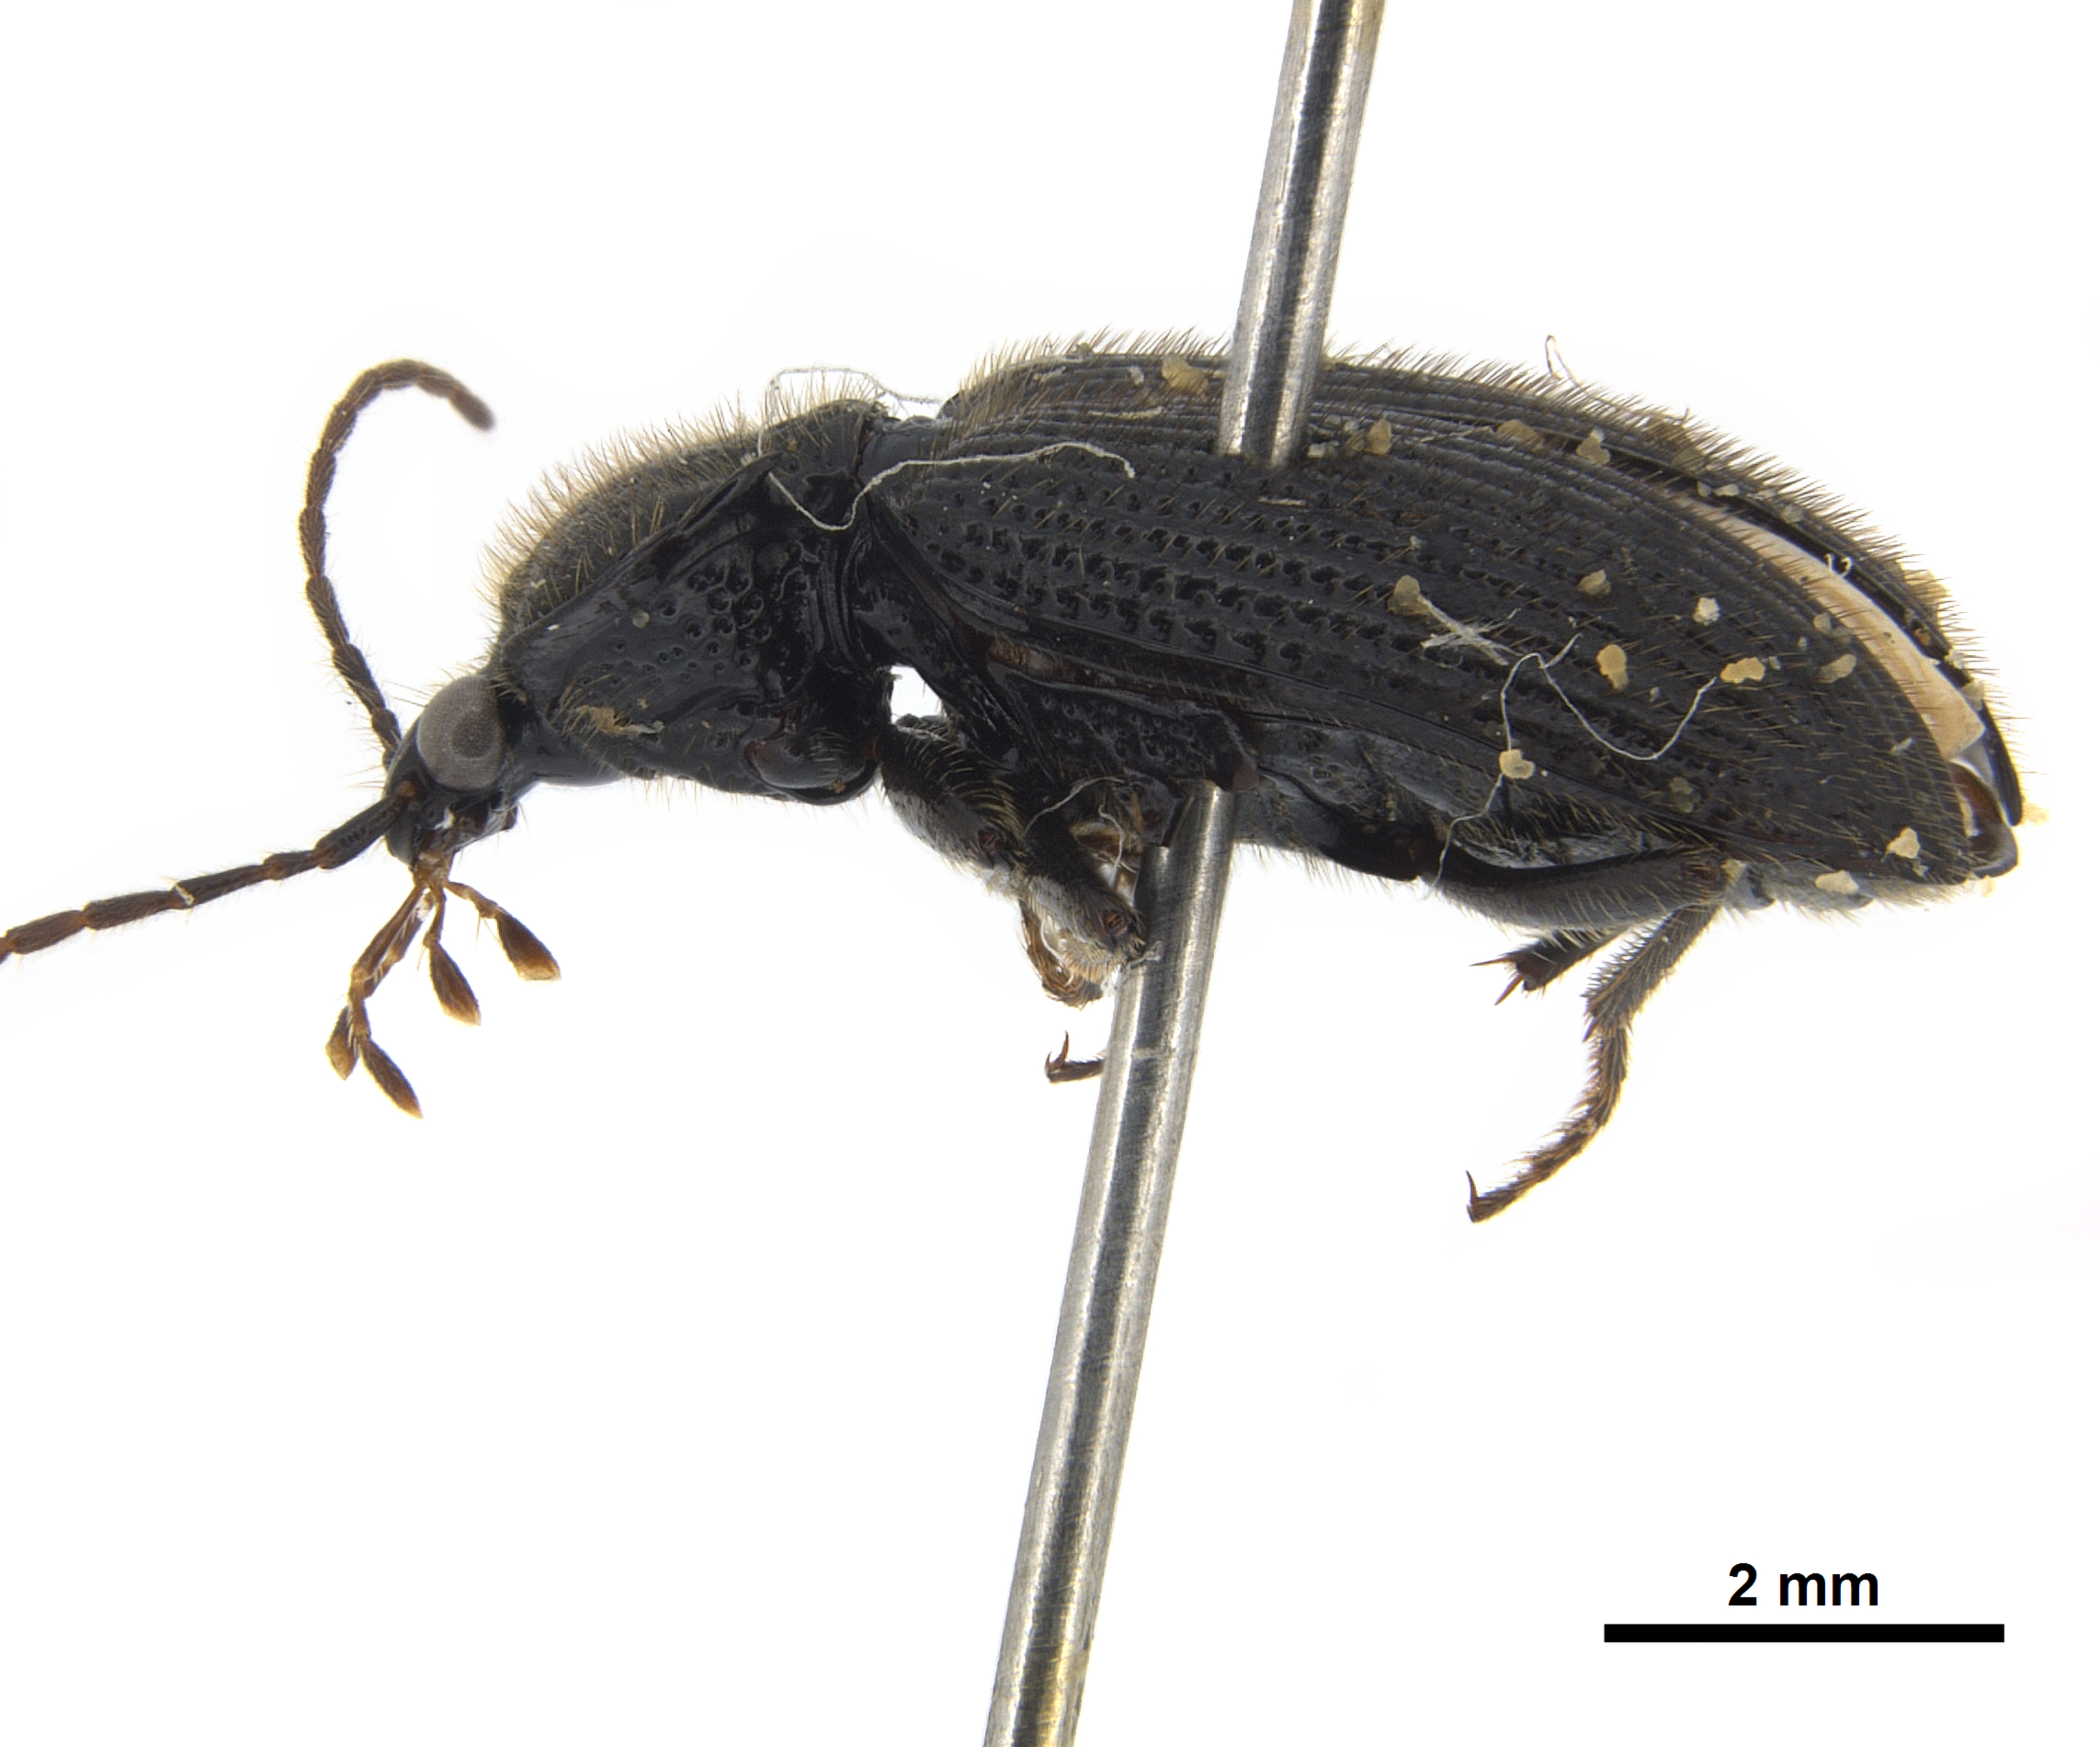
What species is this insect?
Coptia armata
